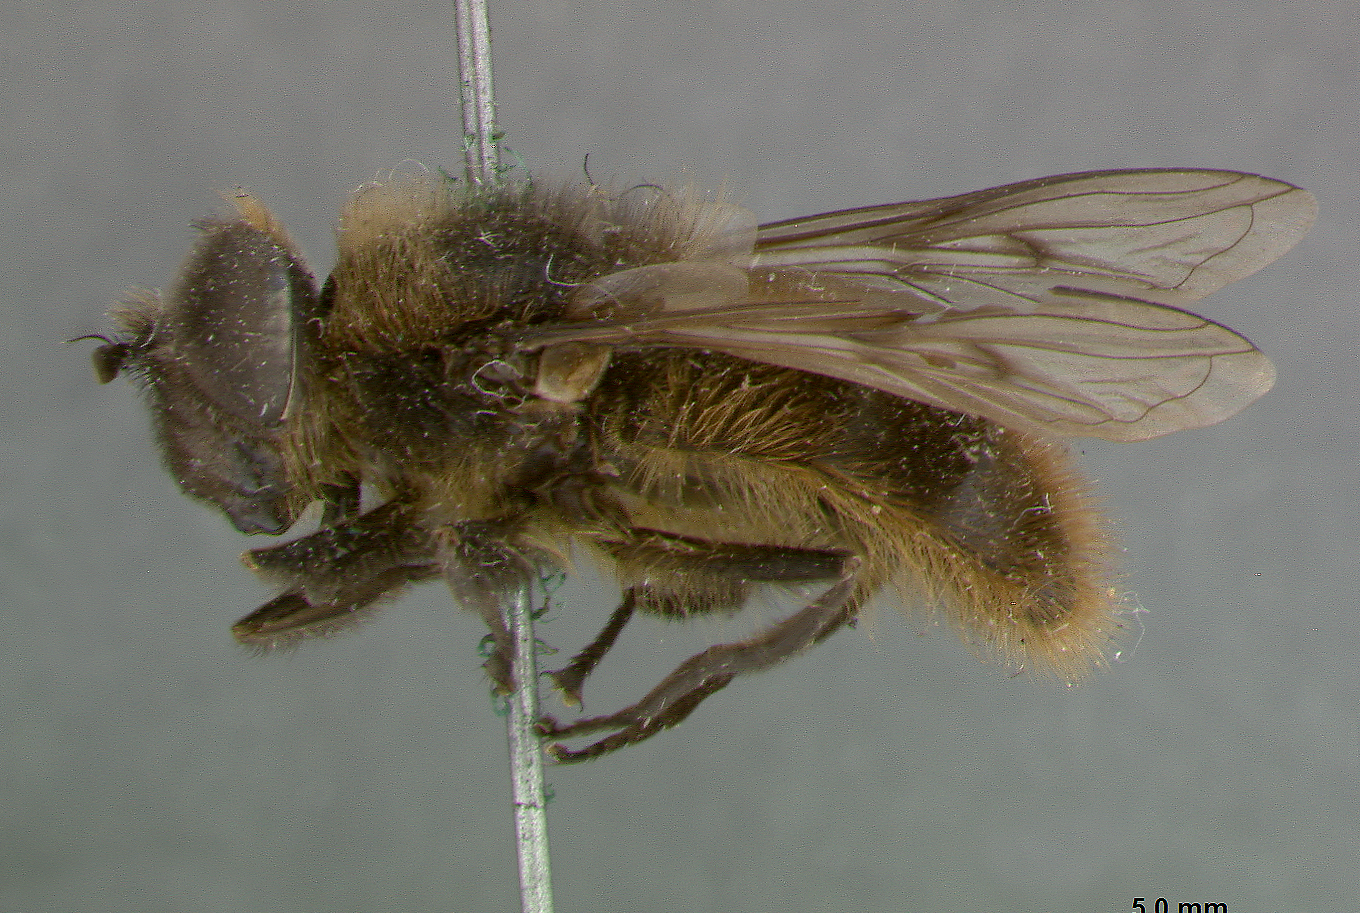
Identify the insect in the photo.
Volucella kincaidii
